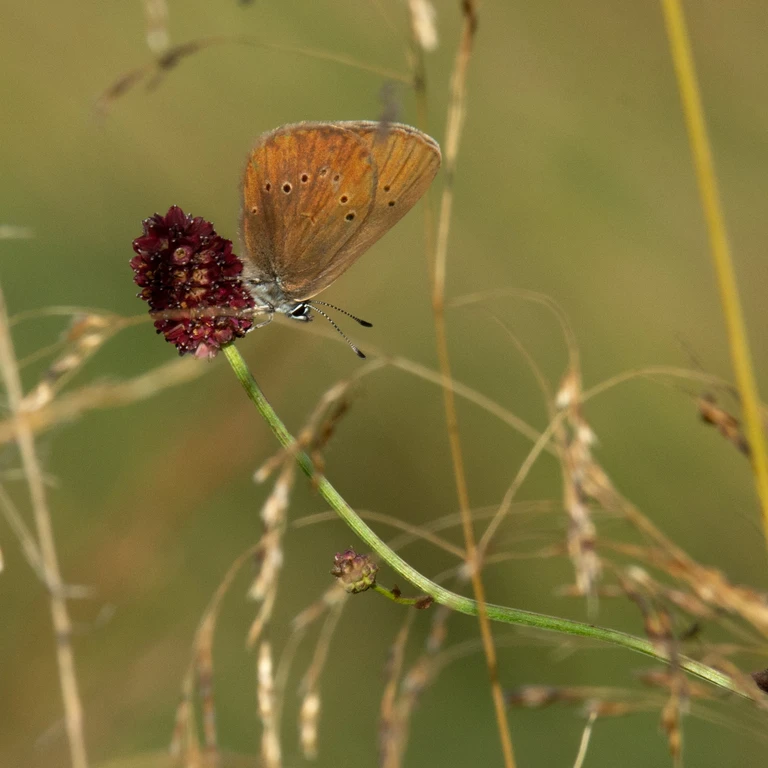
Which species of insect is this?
Phengaris nausithous (also Maculinea nausithous)
